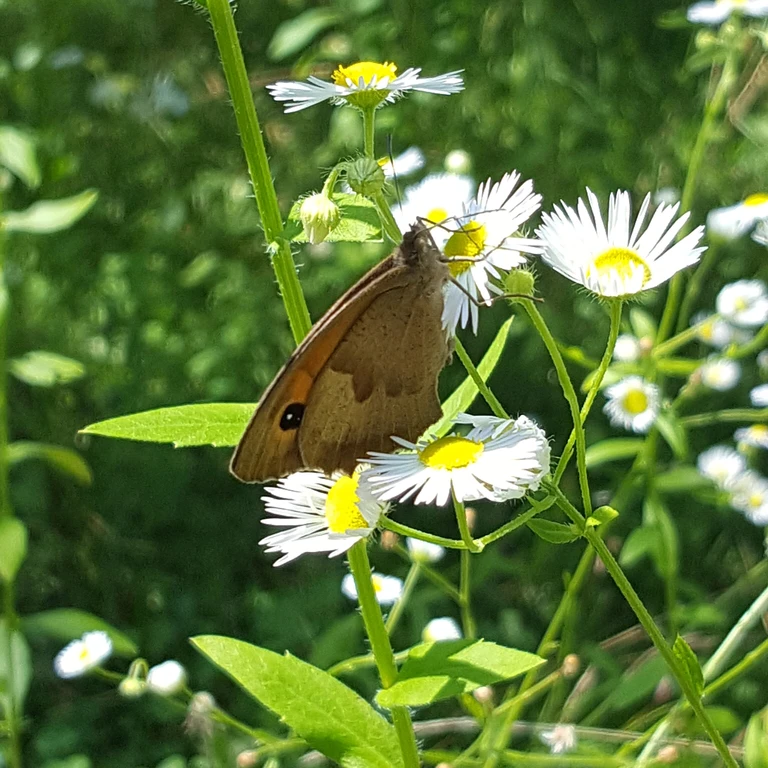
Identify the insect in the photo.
Maniola jurtina
